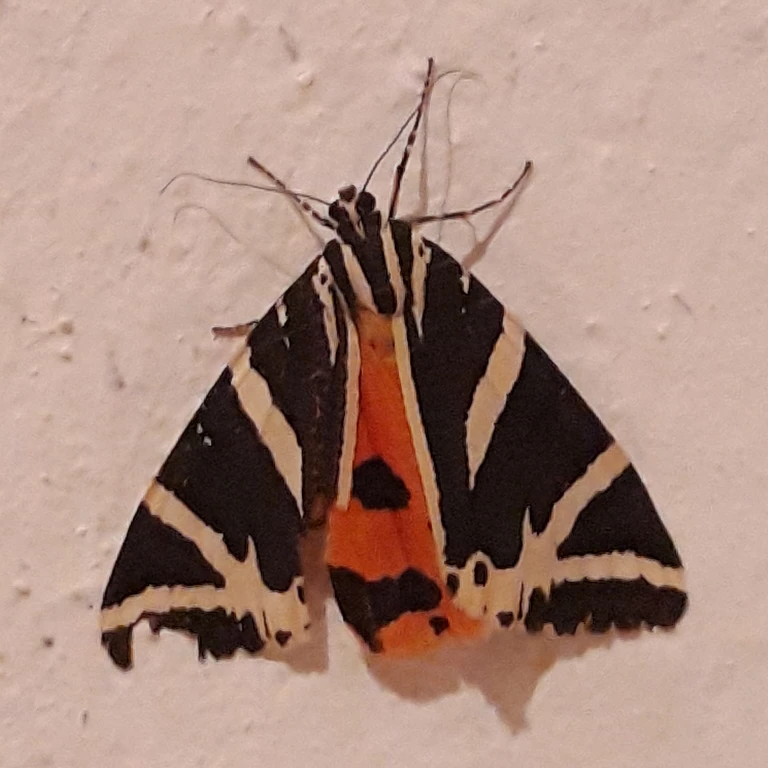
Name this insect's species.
Euplagia quadripunctaria
